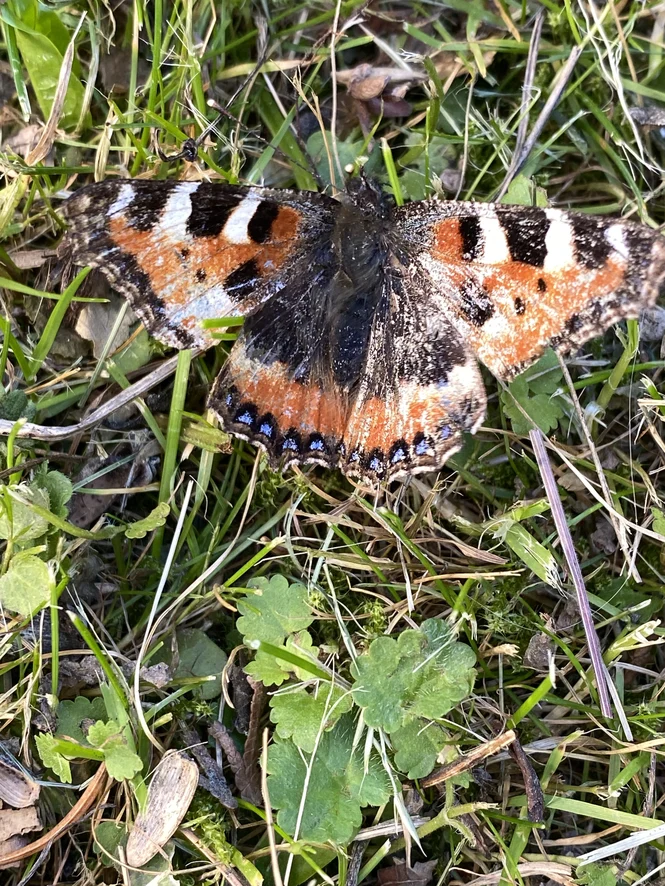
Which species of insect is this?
Aglais urticae
